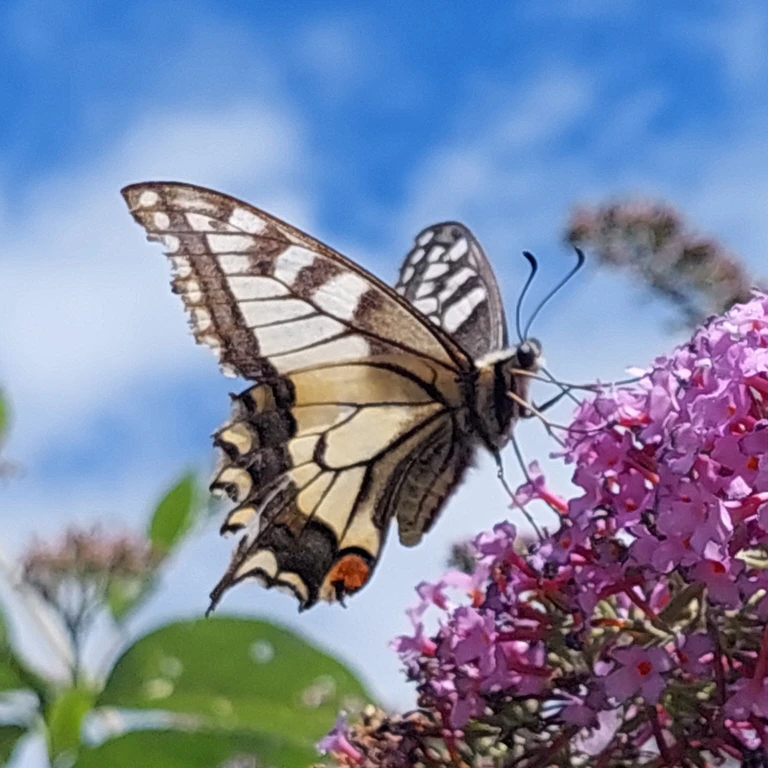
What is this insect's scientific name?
Papilio machaon
